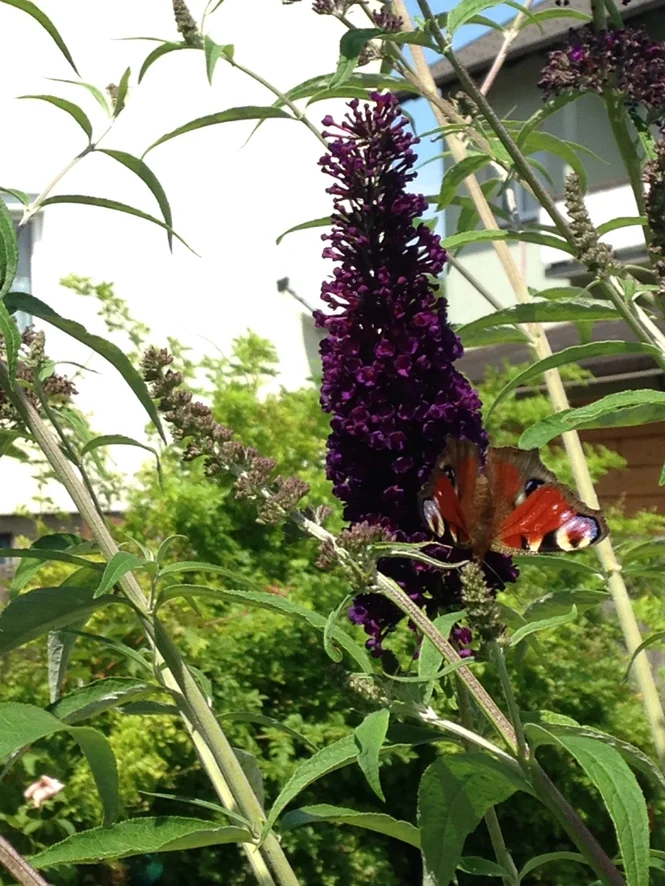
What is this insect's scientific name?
Aglais io
